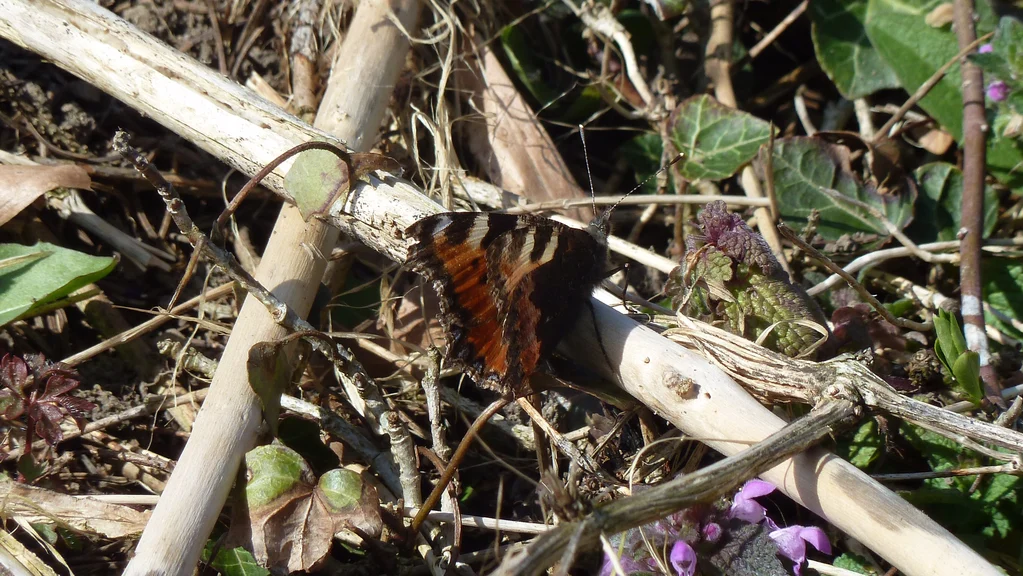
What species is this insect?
Aglais urticae
